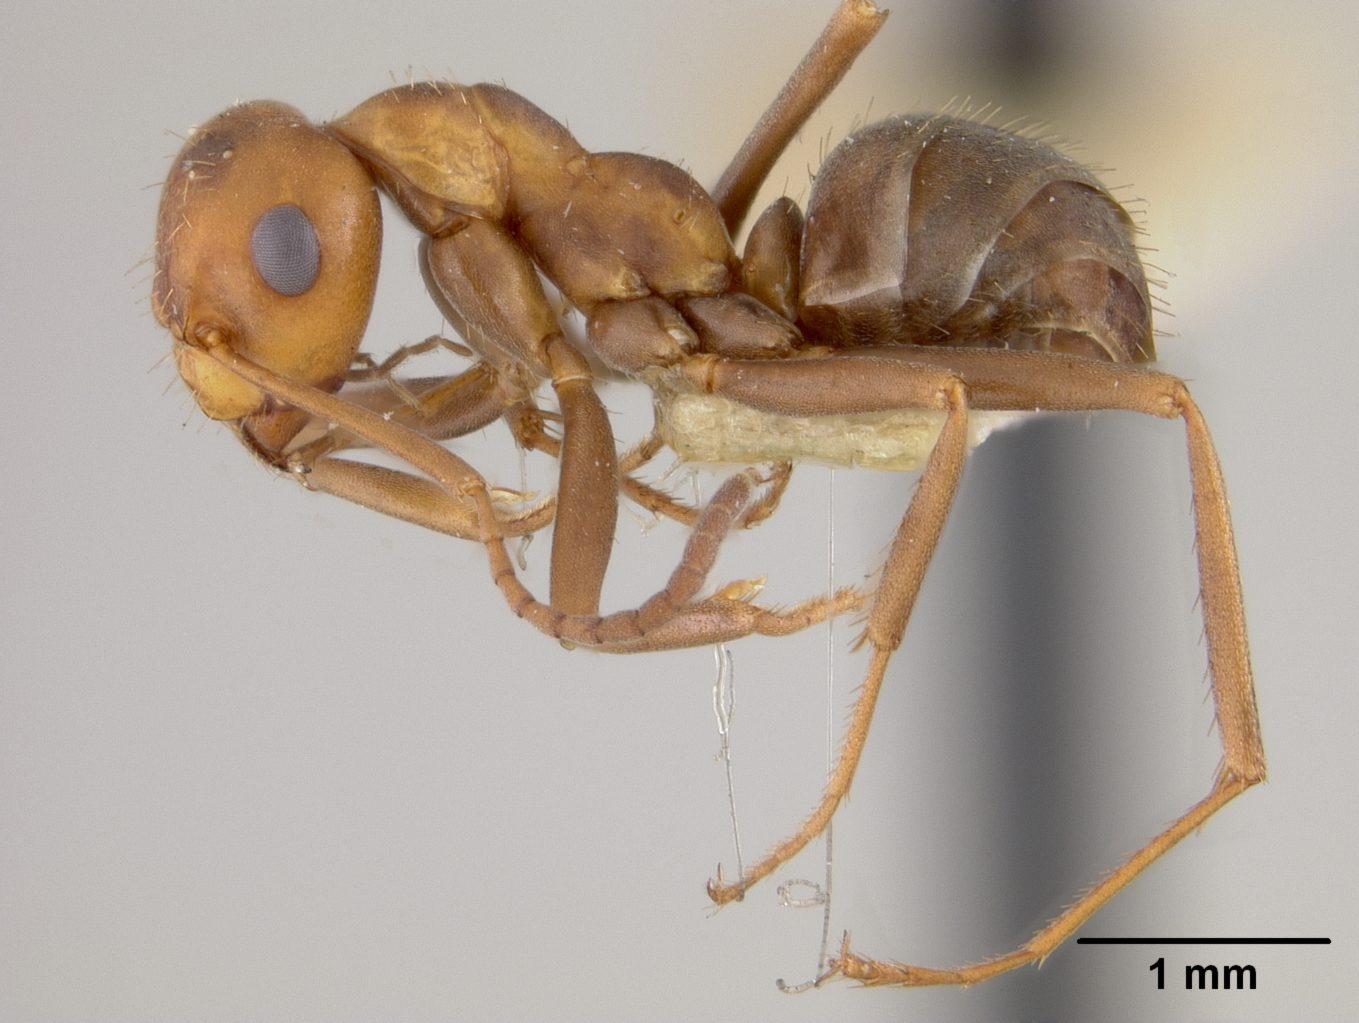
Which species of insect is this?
Formica microgyna
